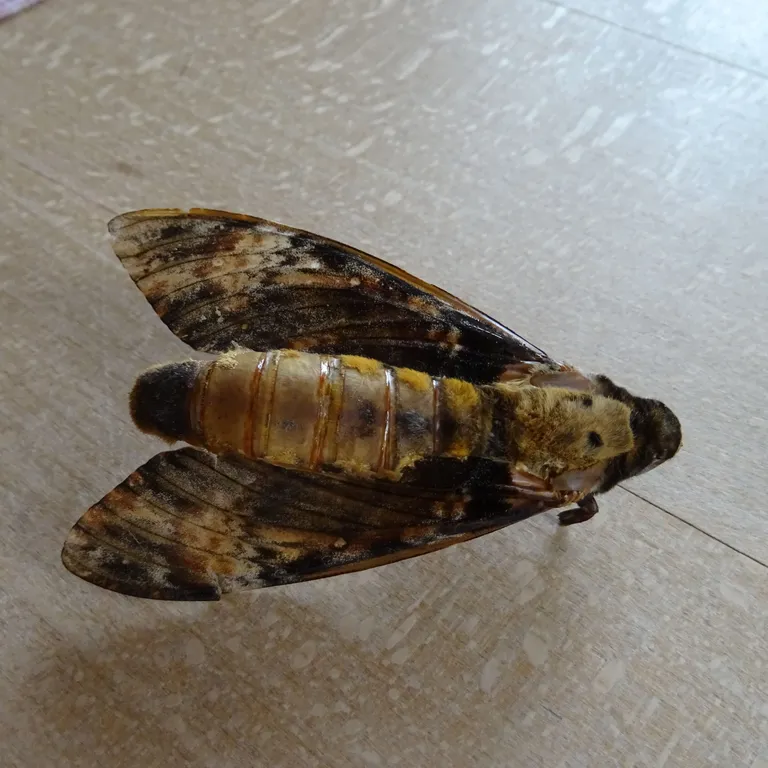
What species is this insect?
Acherontia atropos
